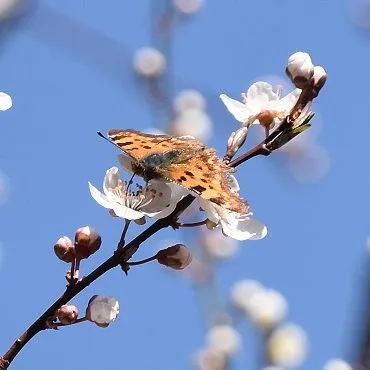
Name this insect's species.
Polygonia c-album
